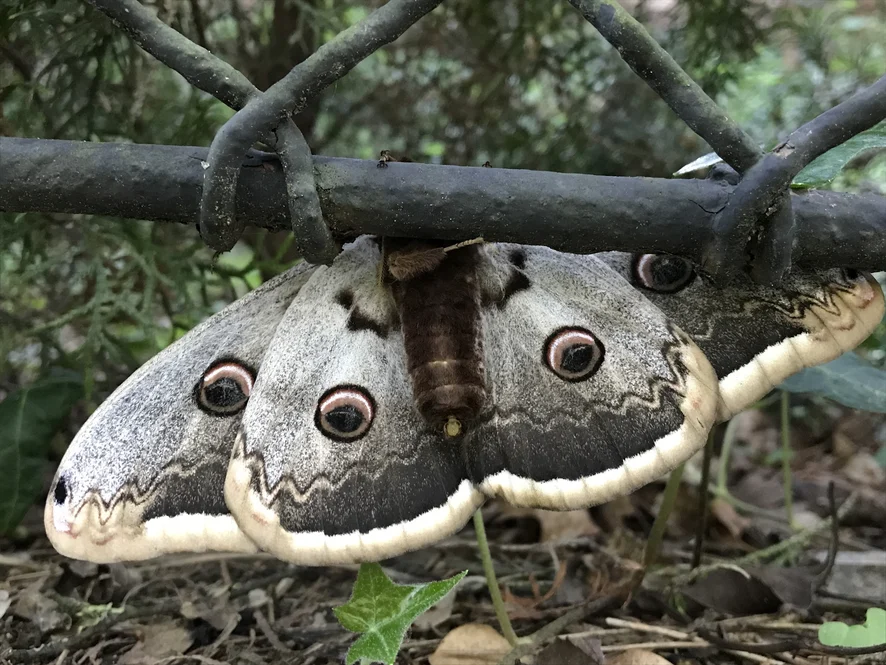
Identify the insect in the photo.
Saturnia pyri
